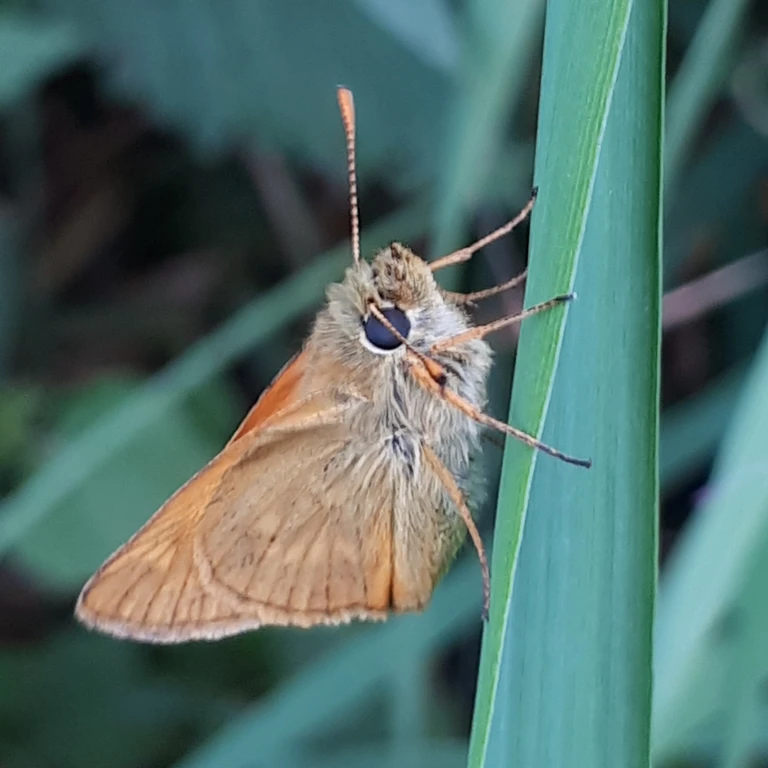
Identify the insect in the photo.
Ochlodes sylvanus (also Ochlodes venata)
